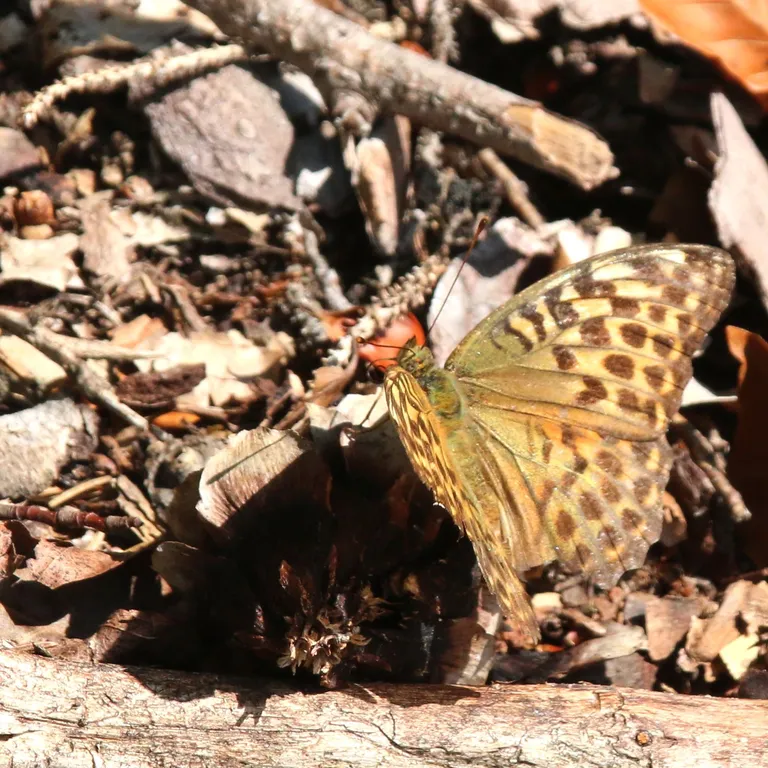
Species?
Argynnis paphia
